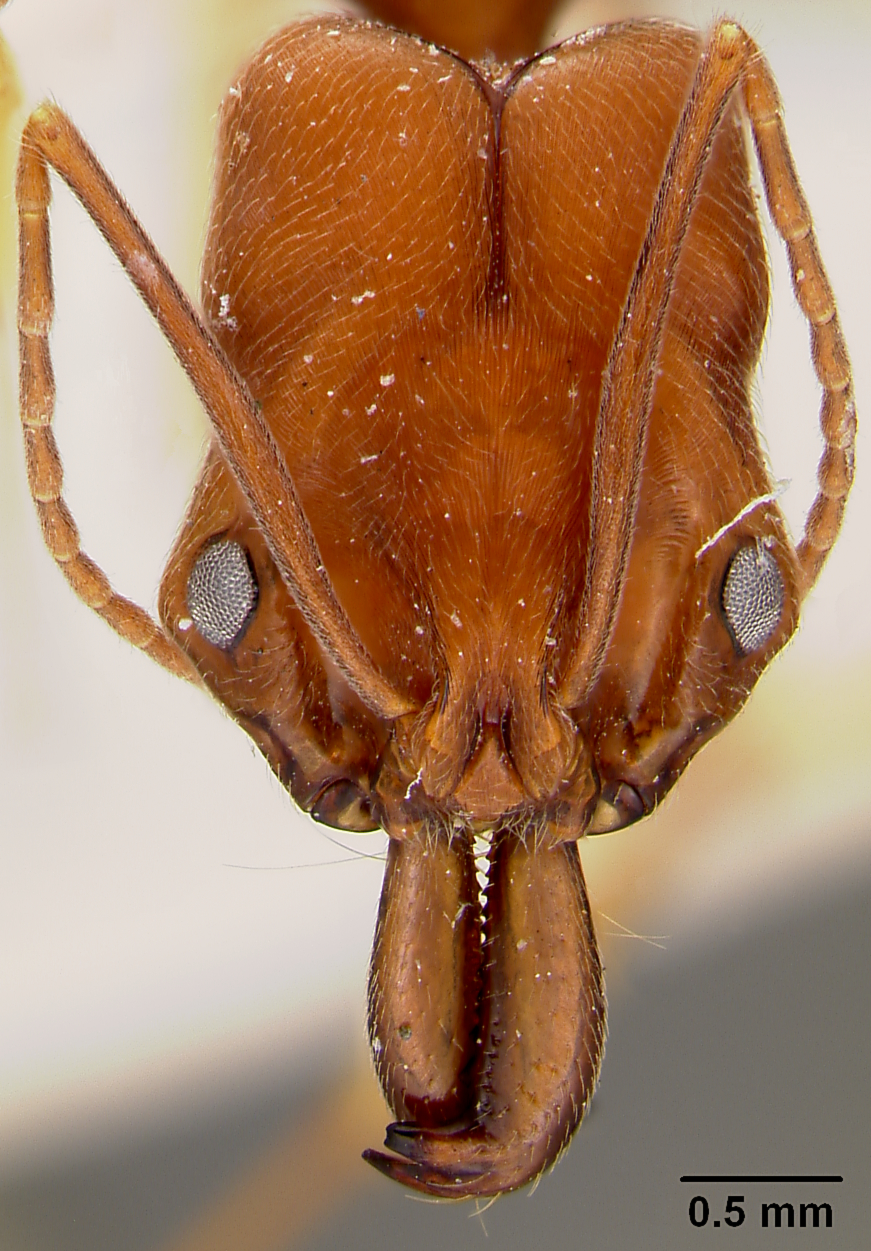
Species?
Odontomachus haematodes
